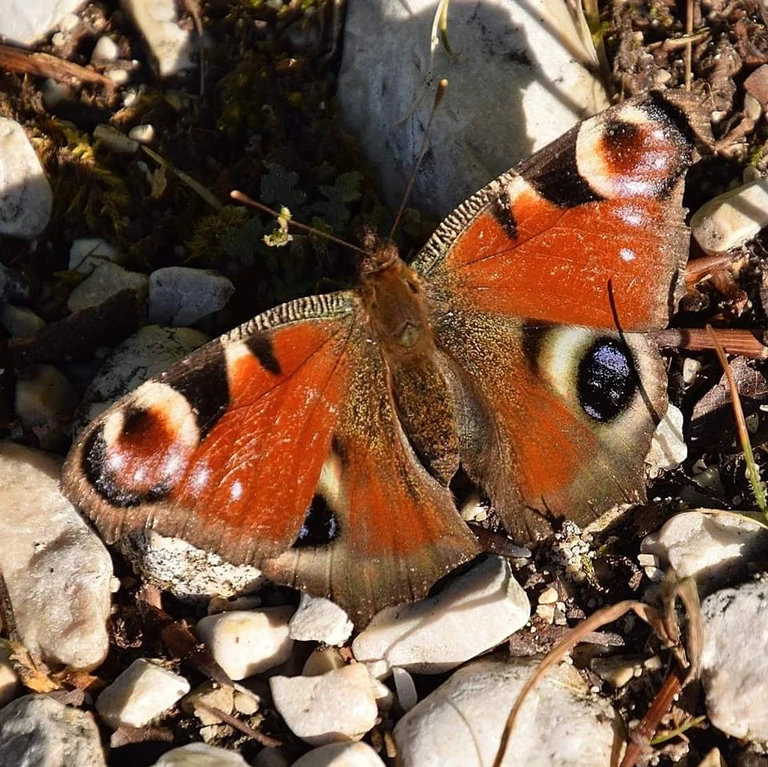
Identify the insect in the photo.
Aglais io
